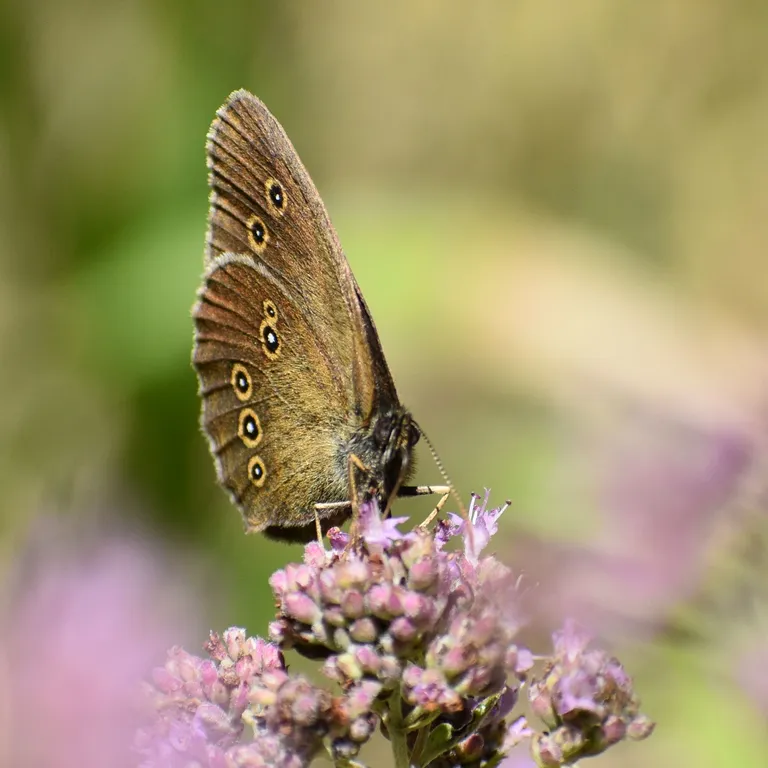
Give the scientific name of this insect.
Aphantopus hyperantus
